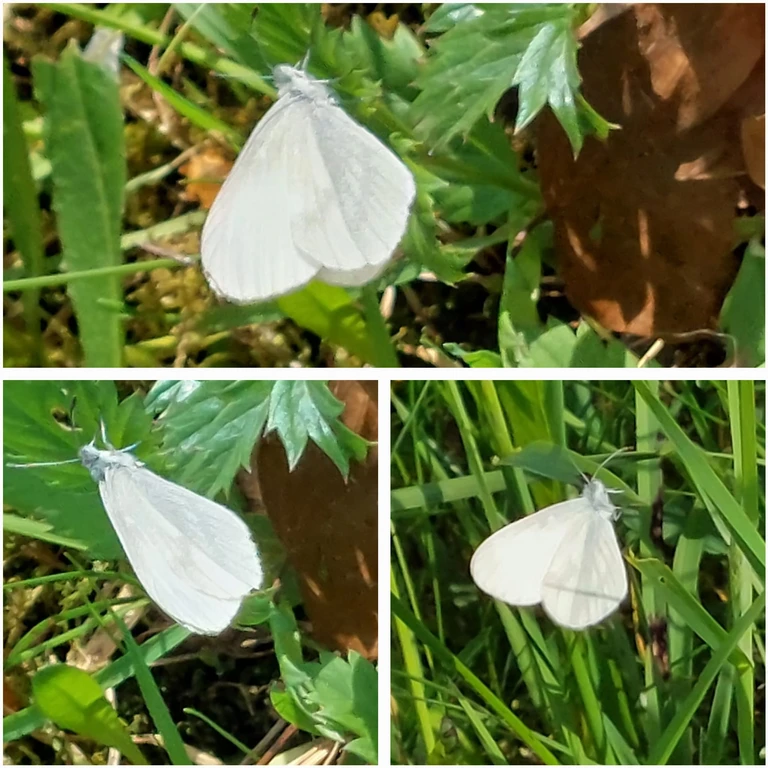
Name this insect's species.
Leptidea sinapis/juvernica
